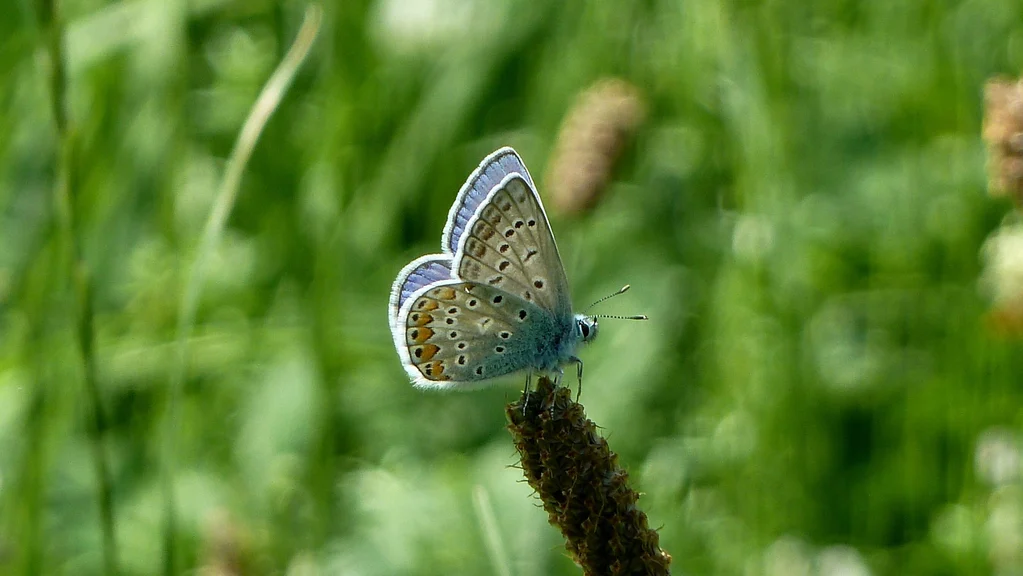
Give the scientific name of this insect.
Polyommatus icarus
